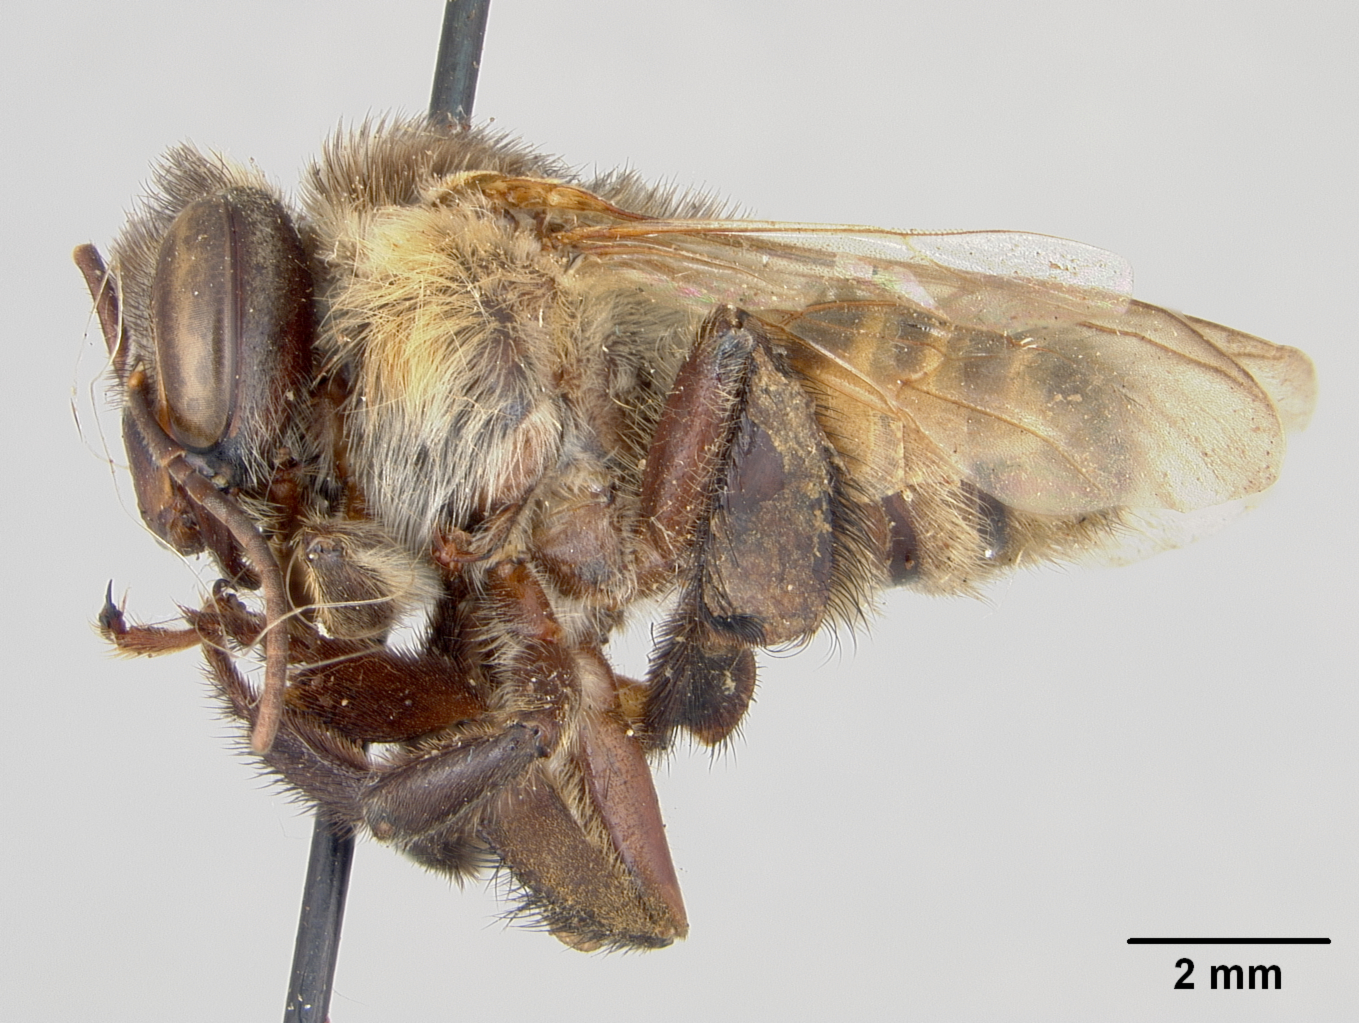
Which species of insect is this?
Melipona intermixta
